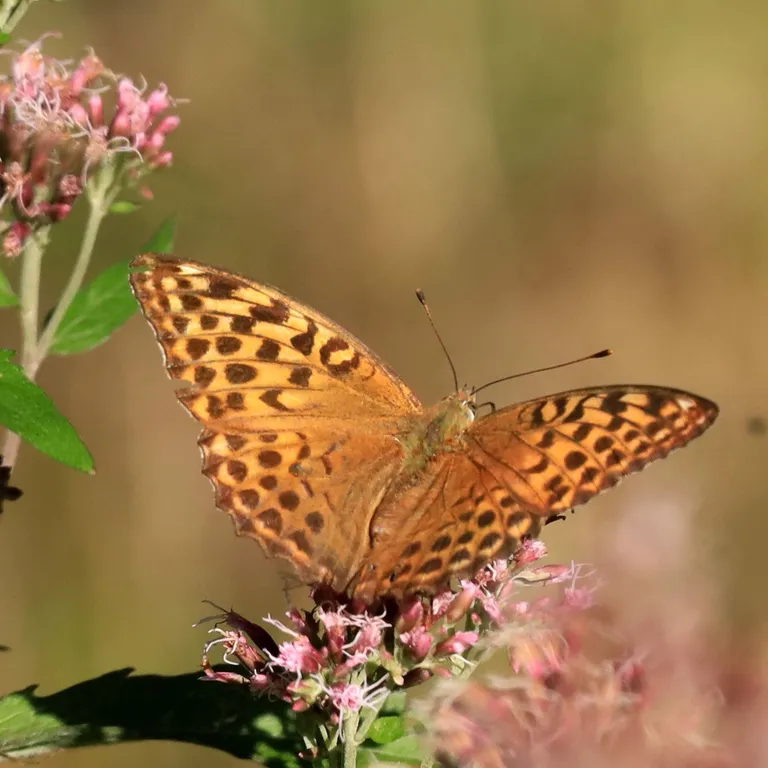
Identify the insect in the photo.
Argynnis paphia
